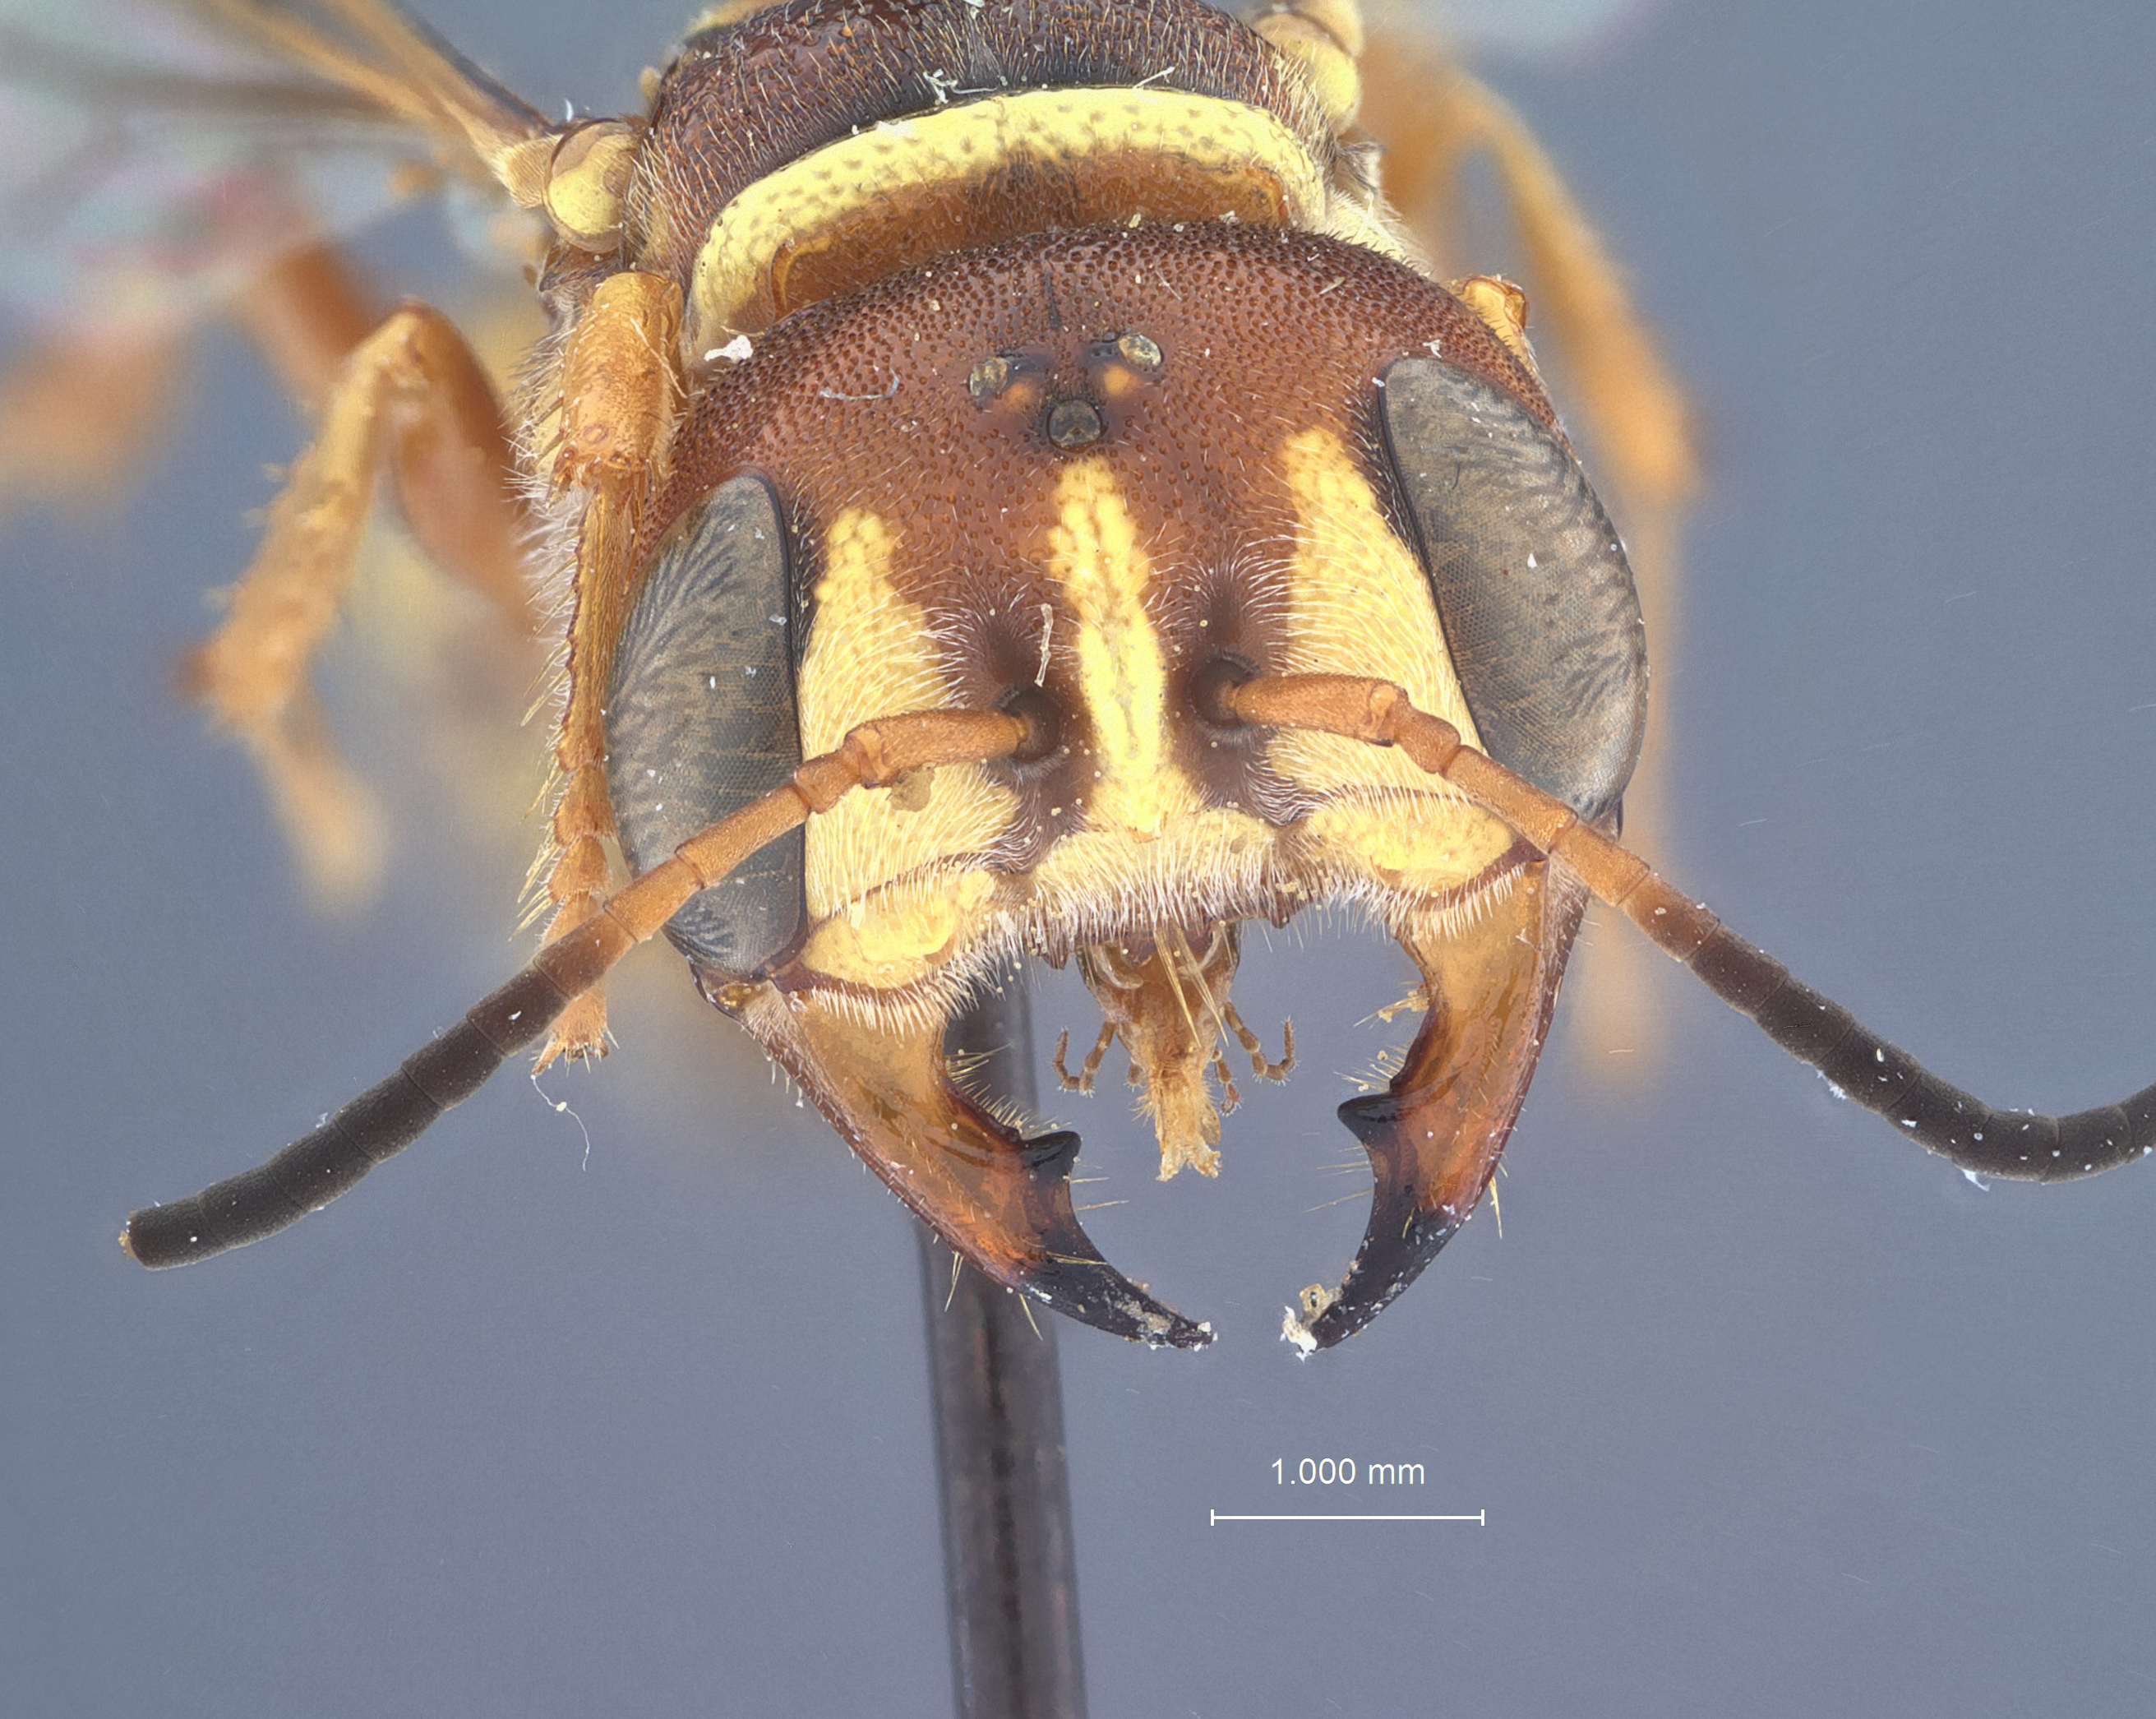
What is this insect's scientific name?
Eucerceris sonorae
